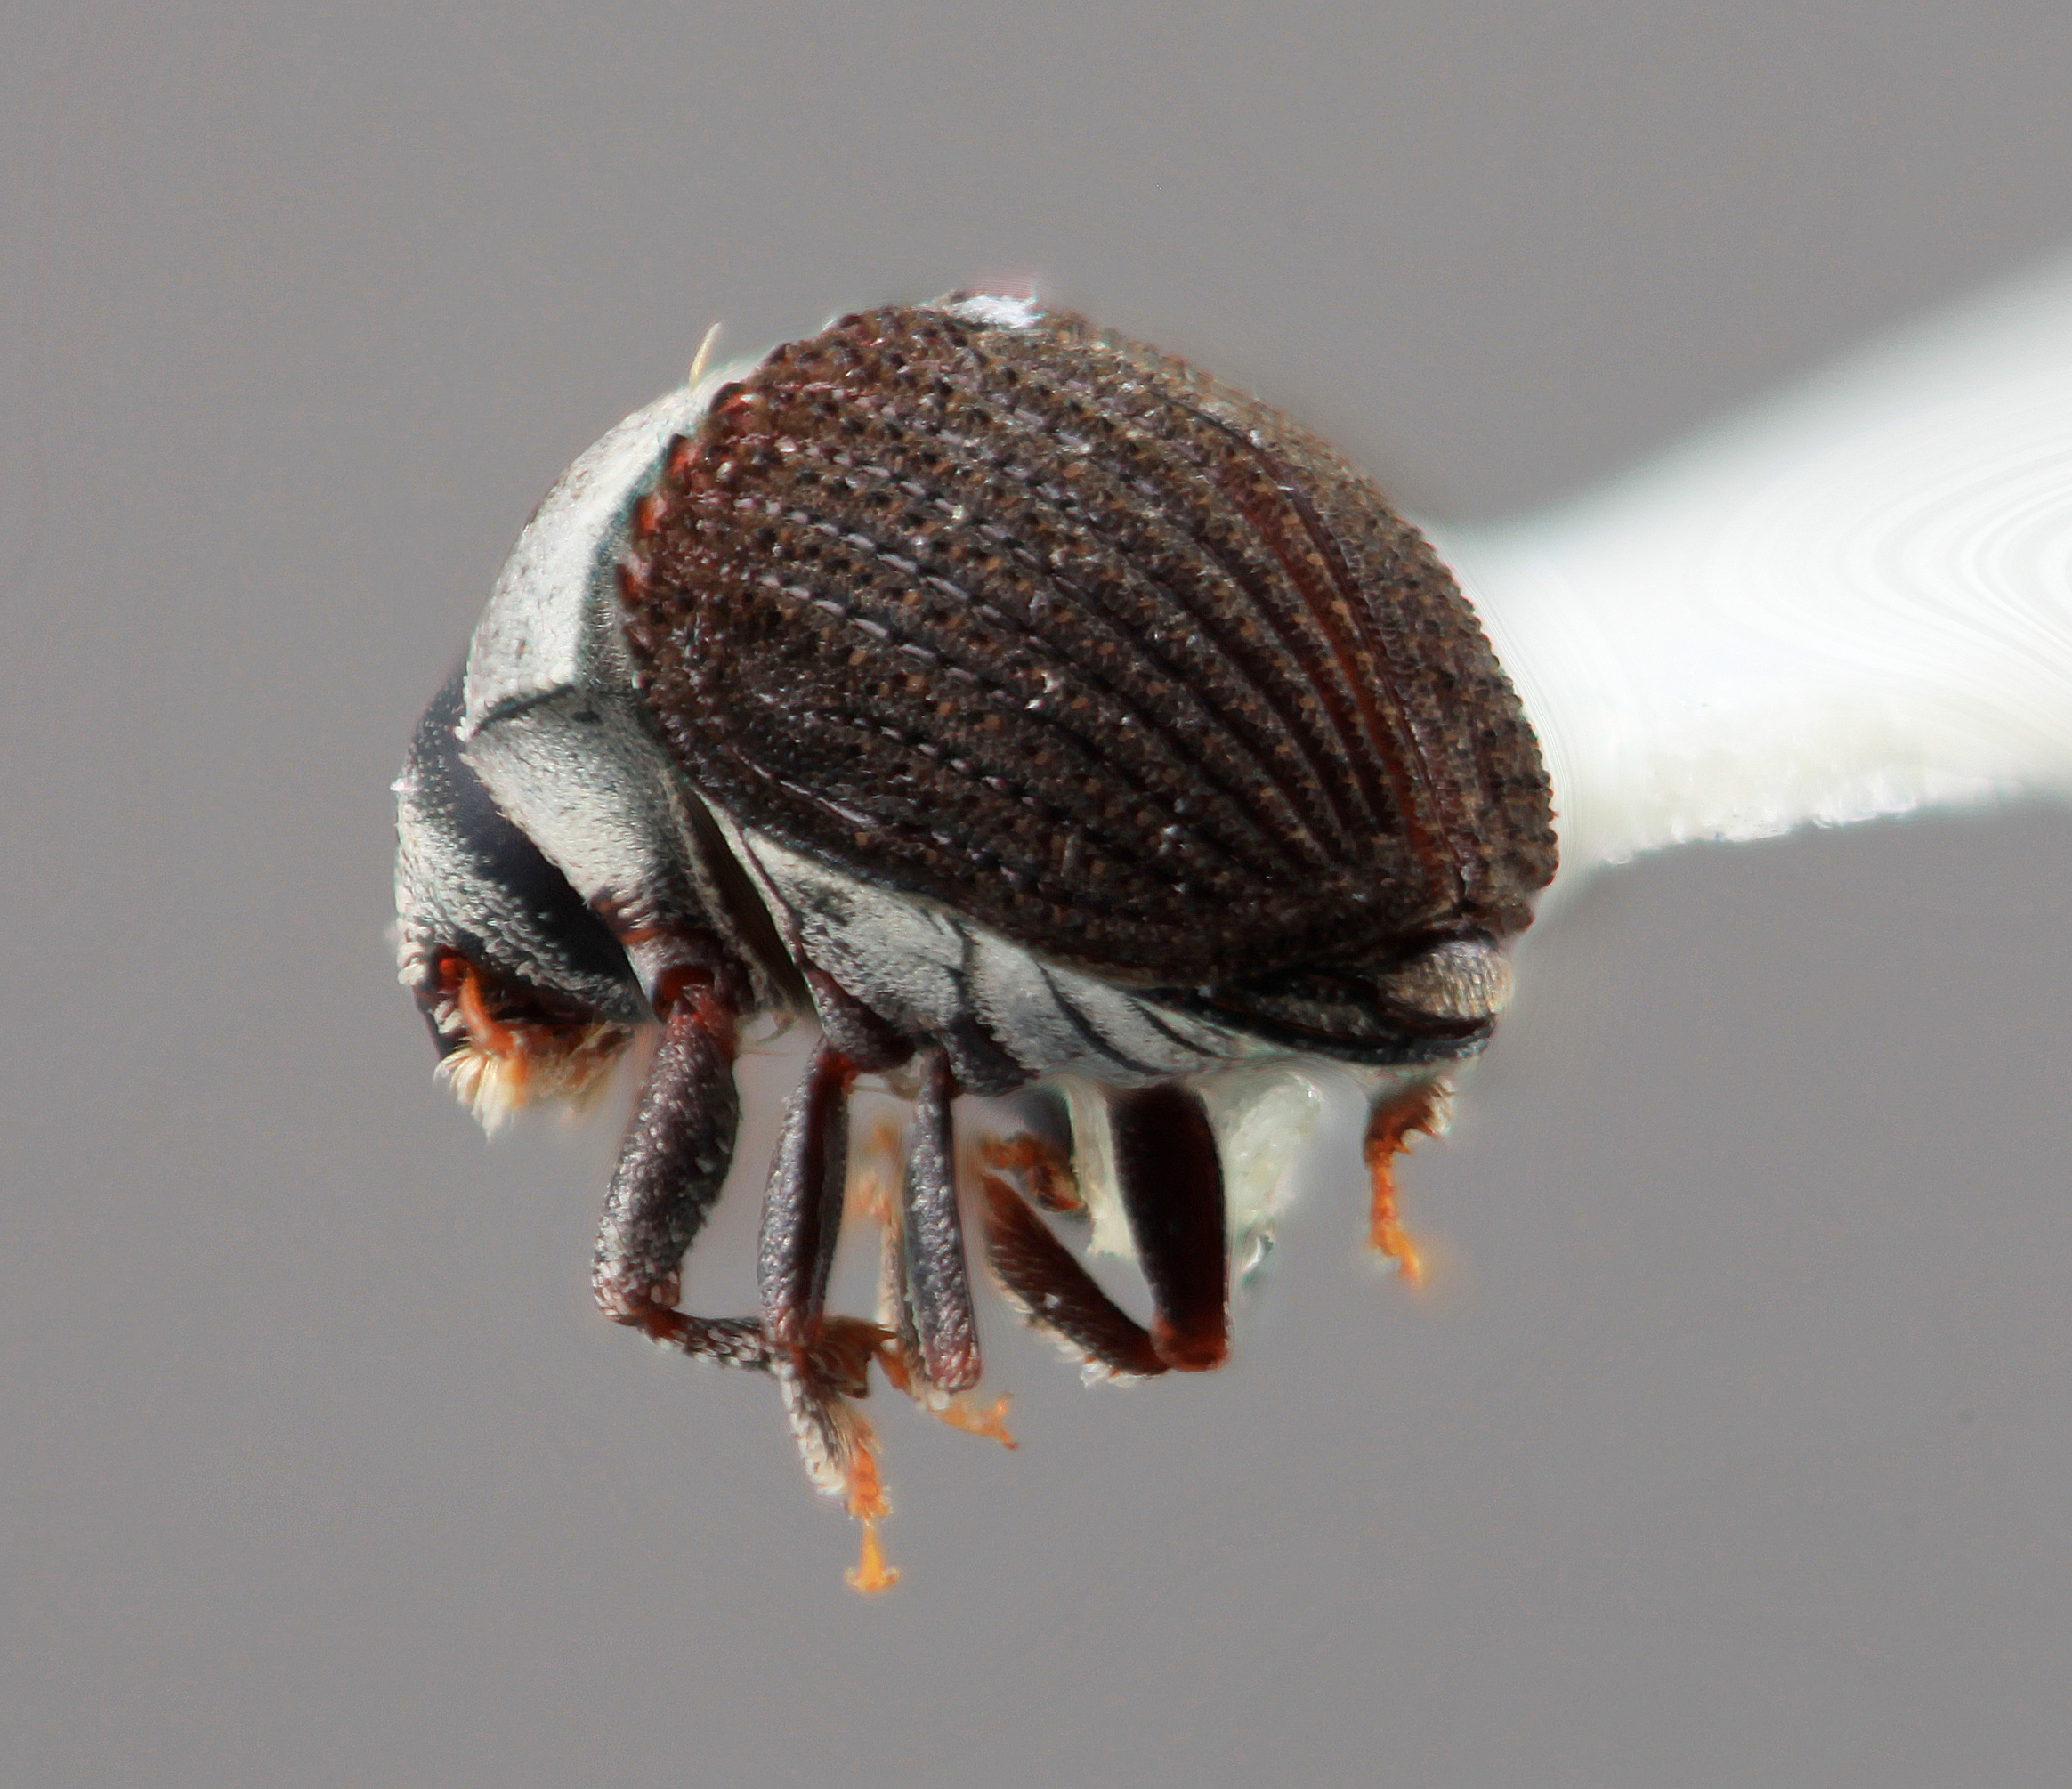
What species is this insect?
Sphaerotrypes ranasinghei
